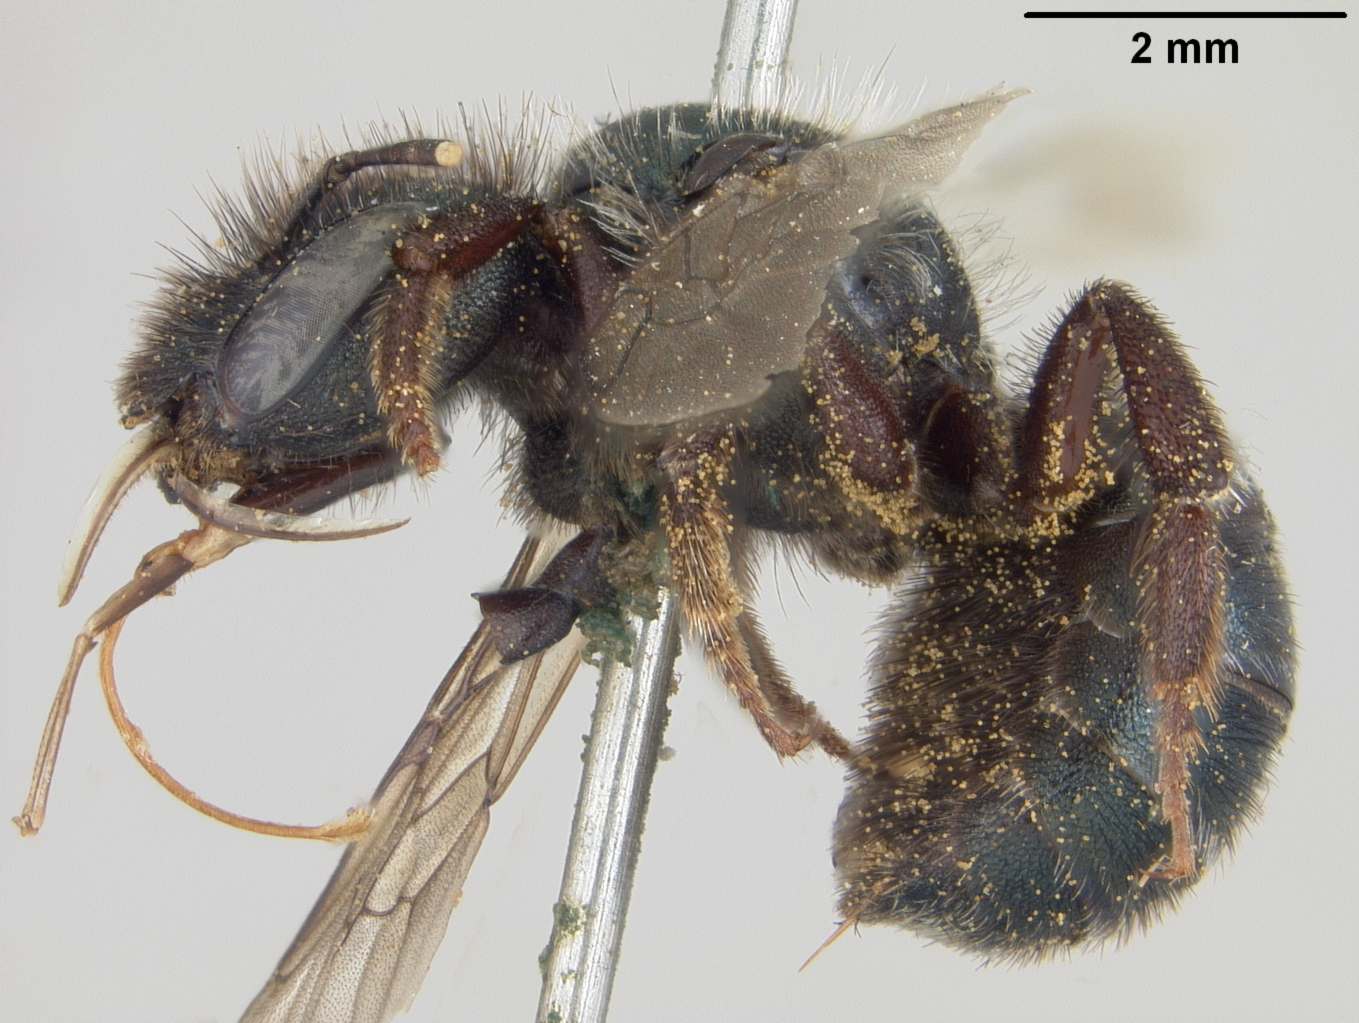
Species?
Osmia grindeliae
